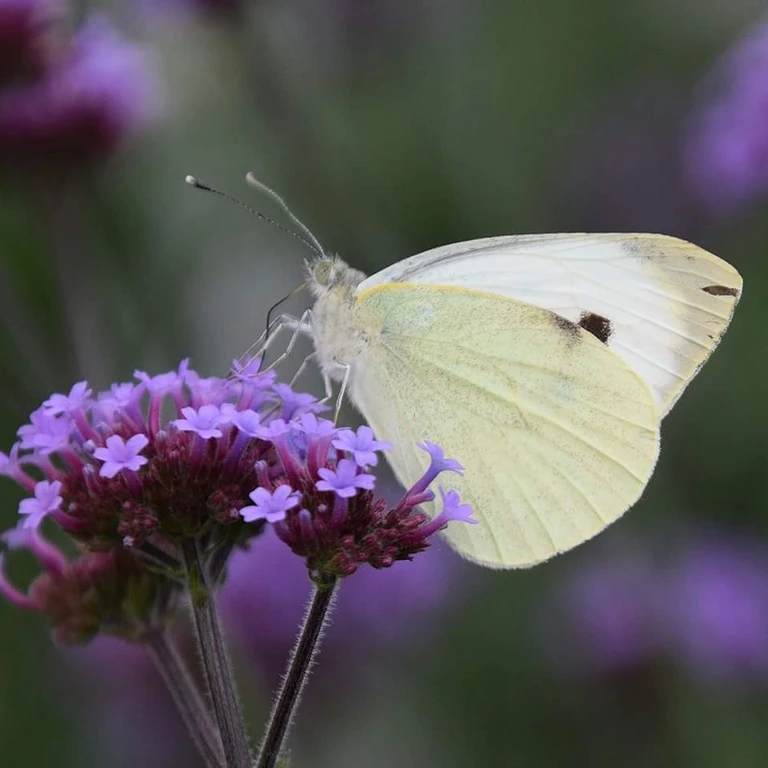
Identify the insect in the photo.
Pieris brassicae
